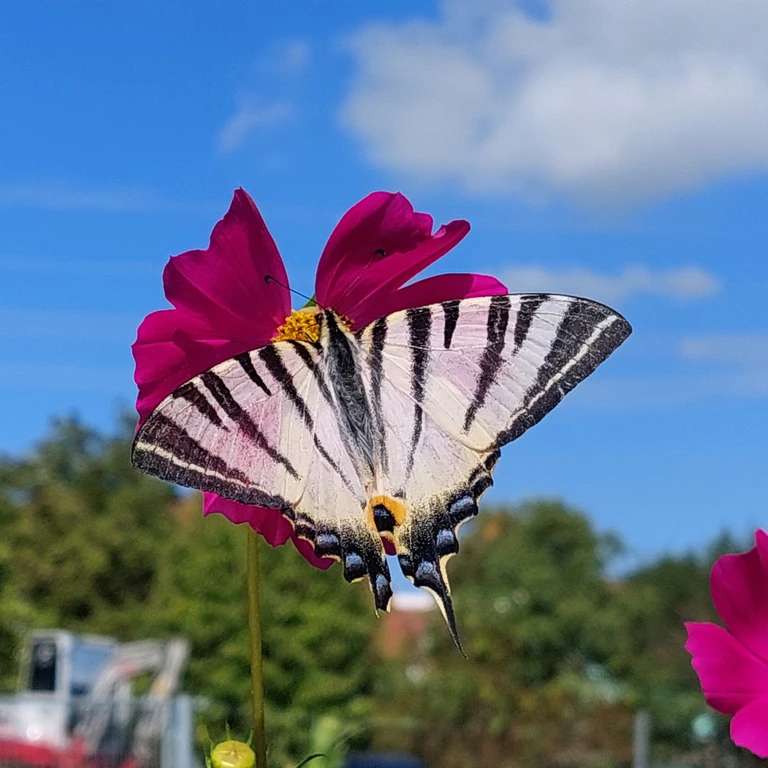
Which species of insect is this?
Iphiclides podalirius
